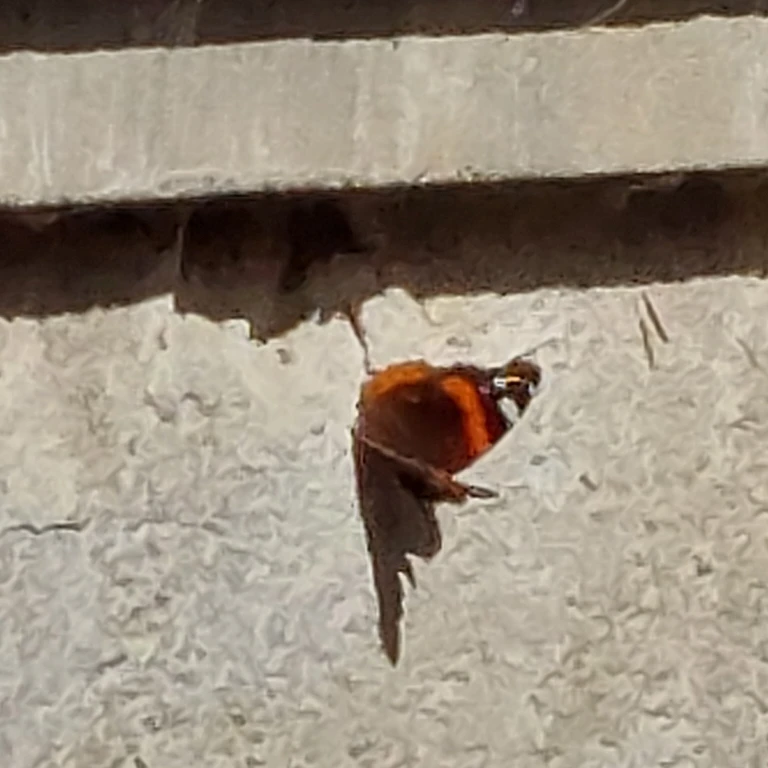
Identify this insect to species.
Vanessa atalanta
